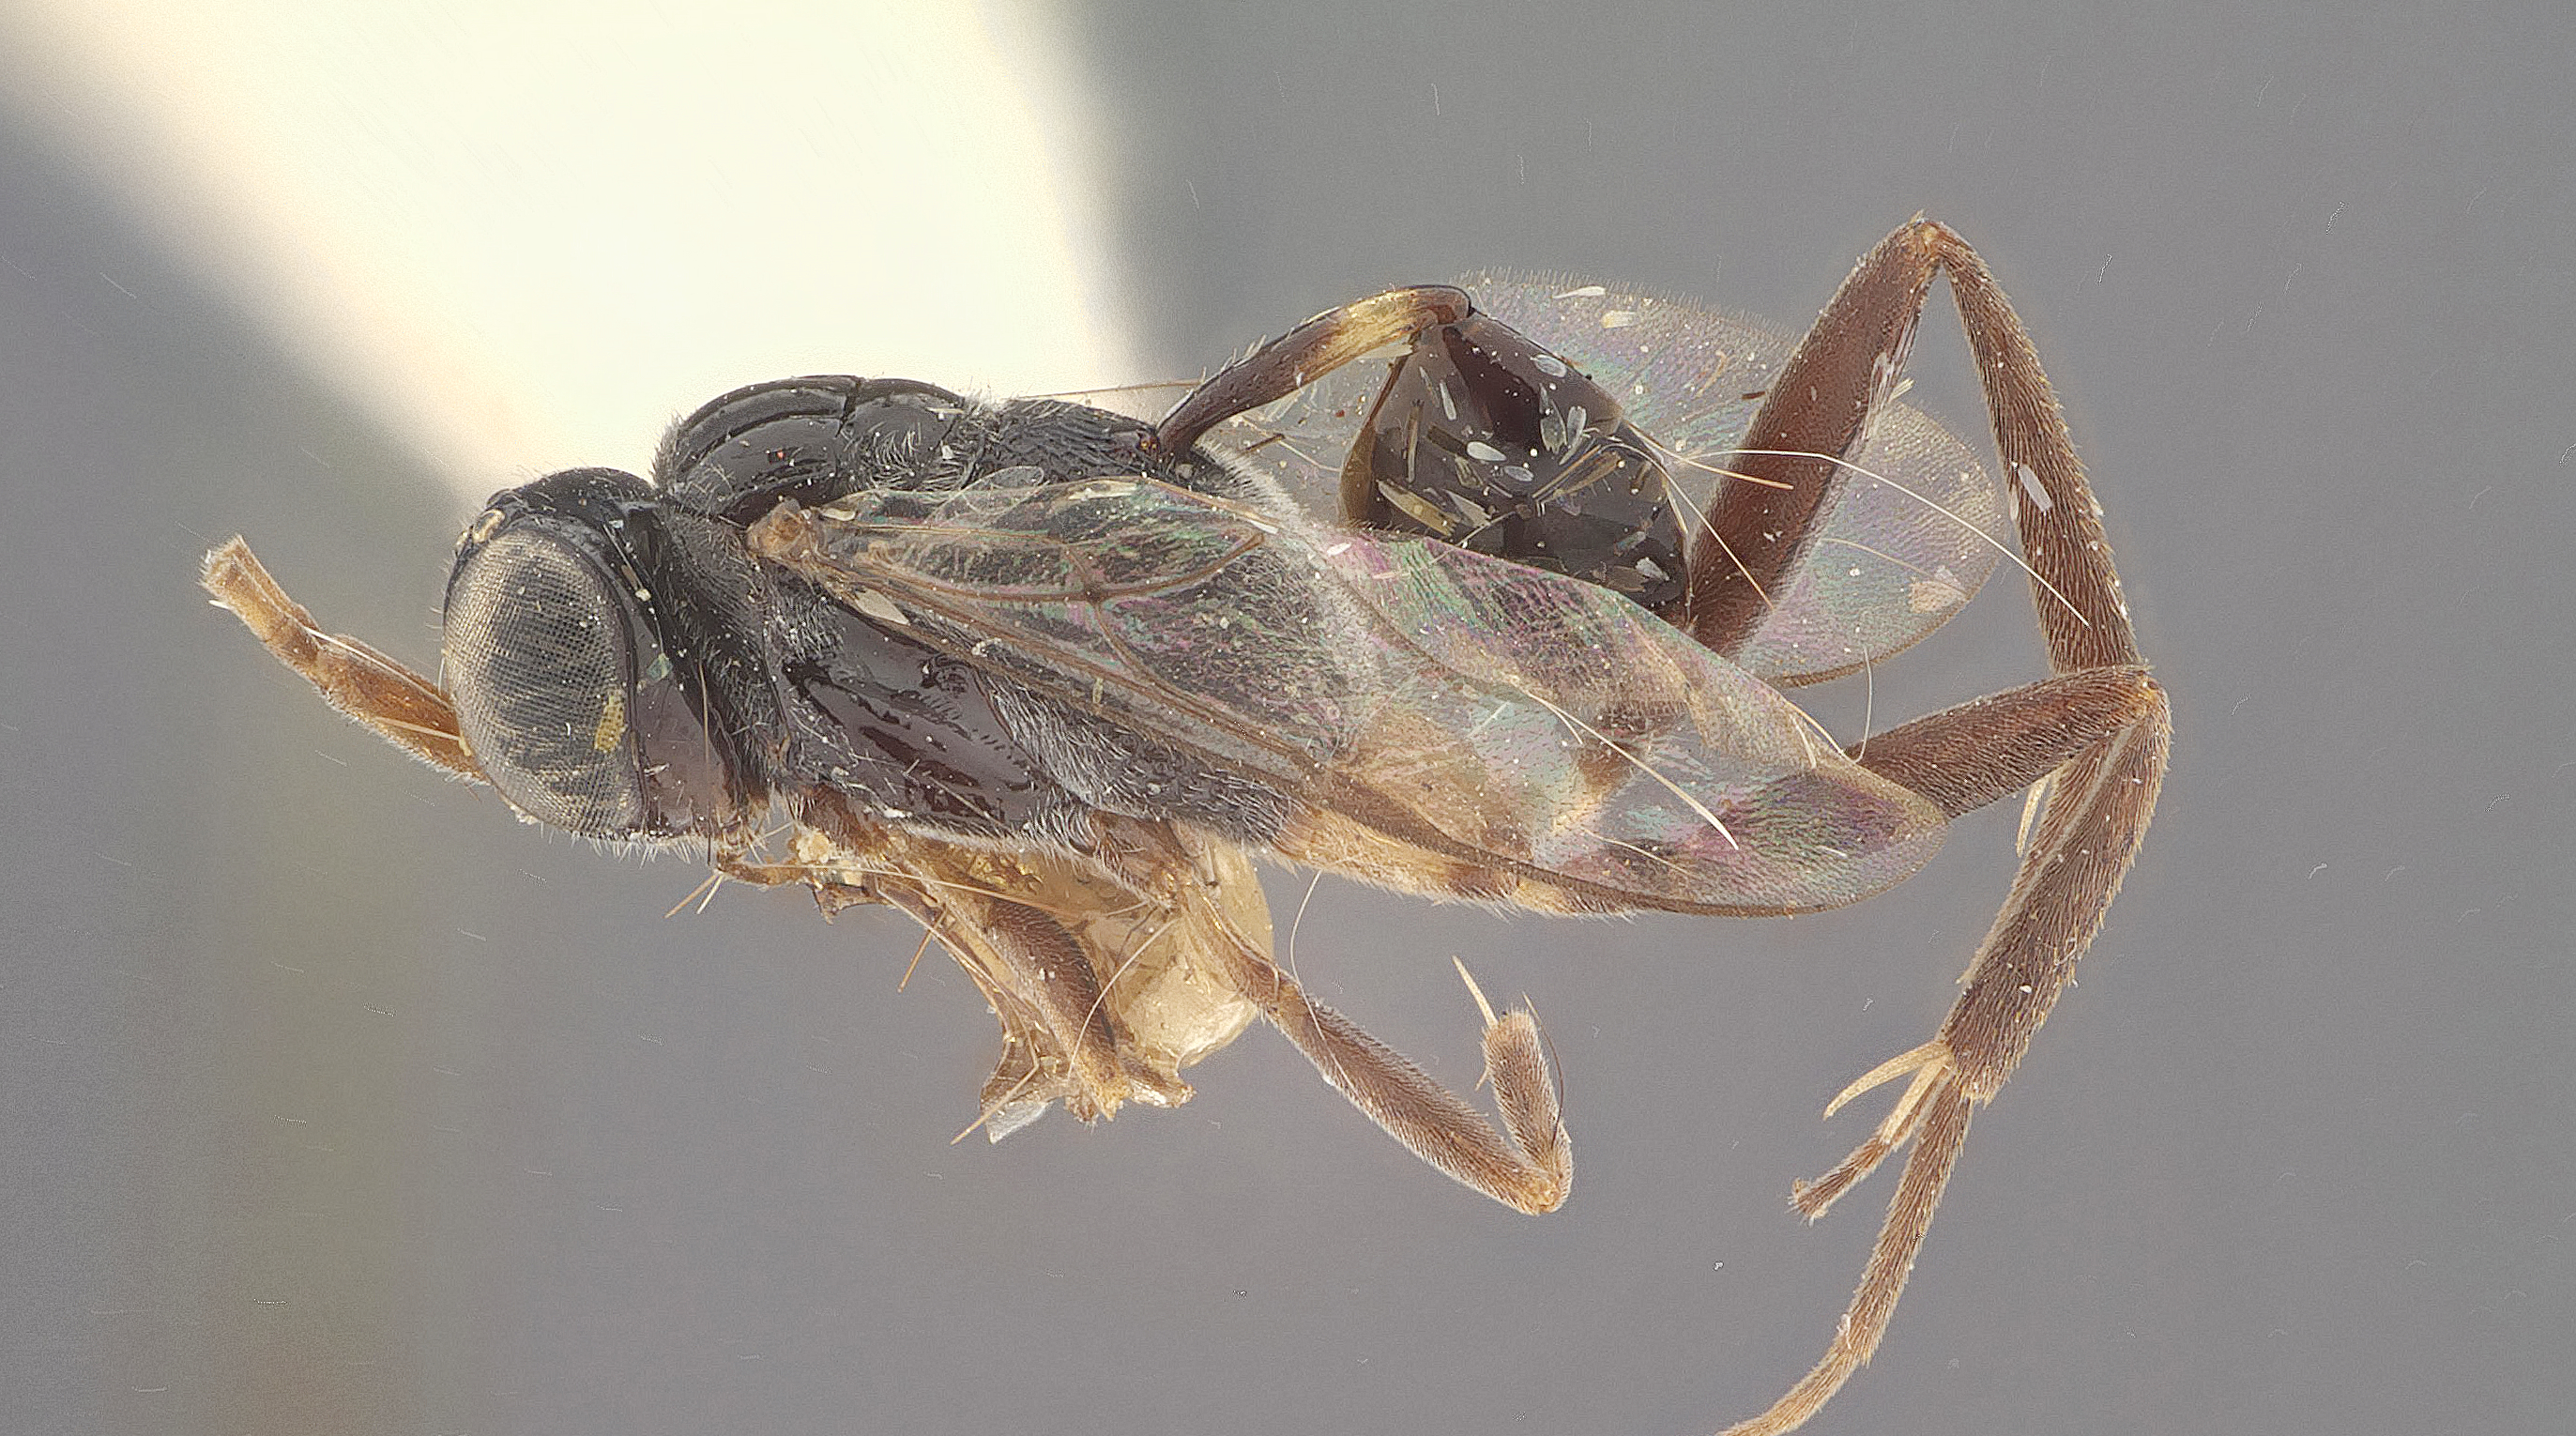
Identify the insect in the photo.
Hyptia trinidadensis
